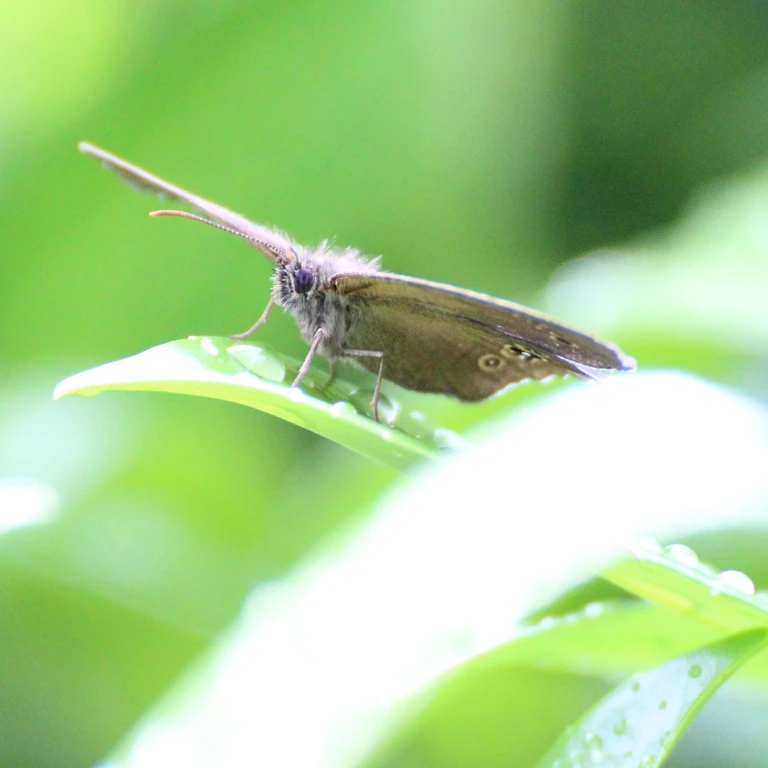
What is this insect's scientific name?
Aphantopus hyperantus
